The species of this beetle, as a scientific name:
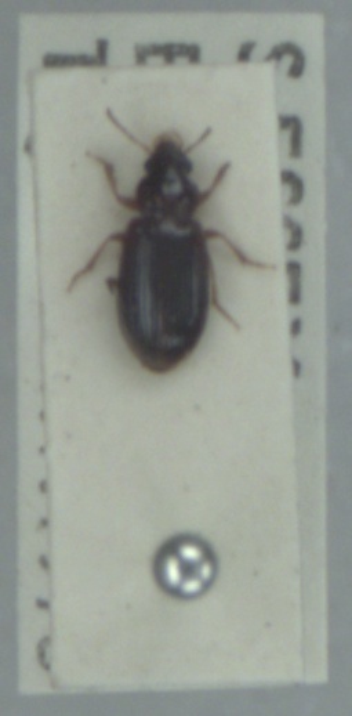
Bradycellus harpalinus
